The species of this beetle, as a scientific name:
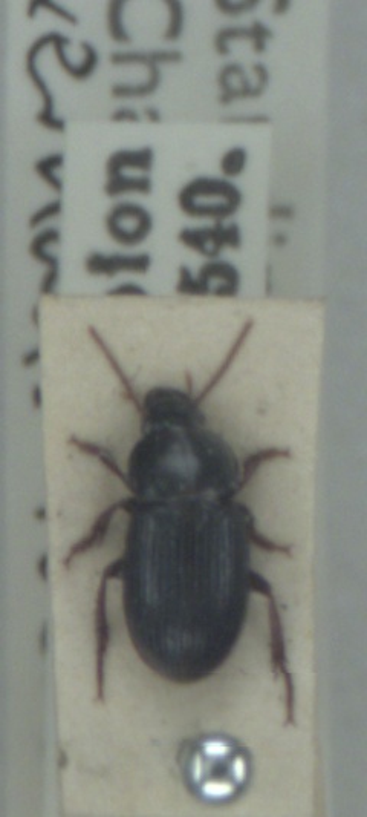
Harpalus pumilus
